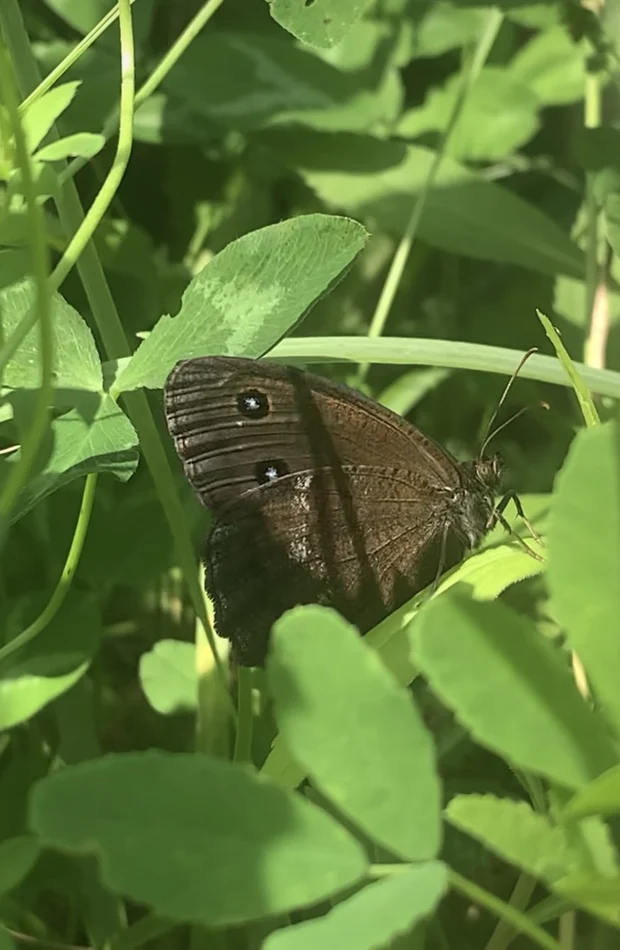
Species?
Minois dryas
